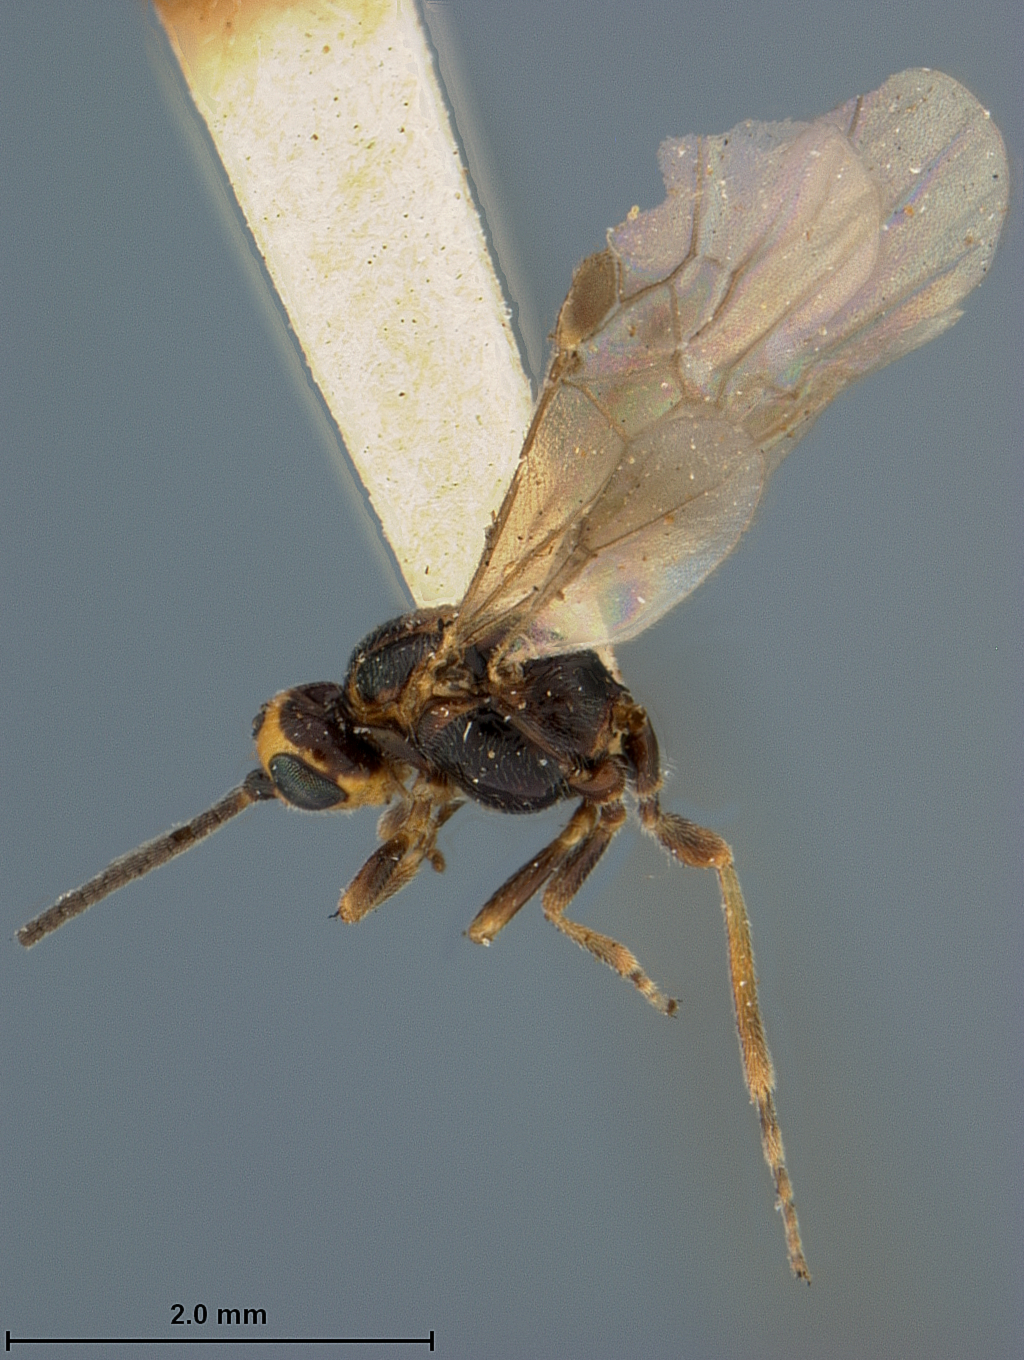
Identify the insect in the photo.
Bracon juglandis
